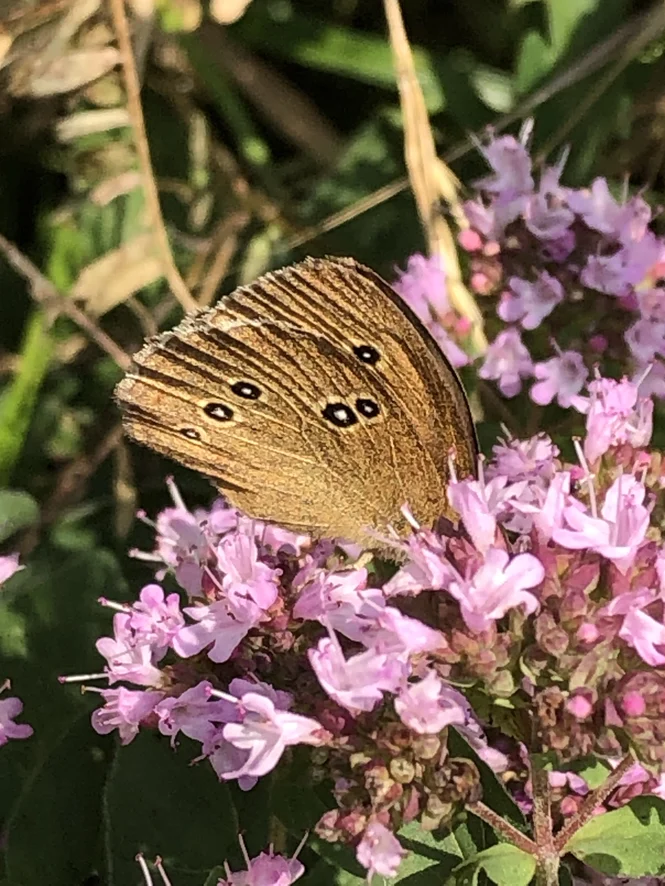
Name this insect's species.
Aphantopus hyperantus
